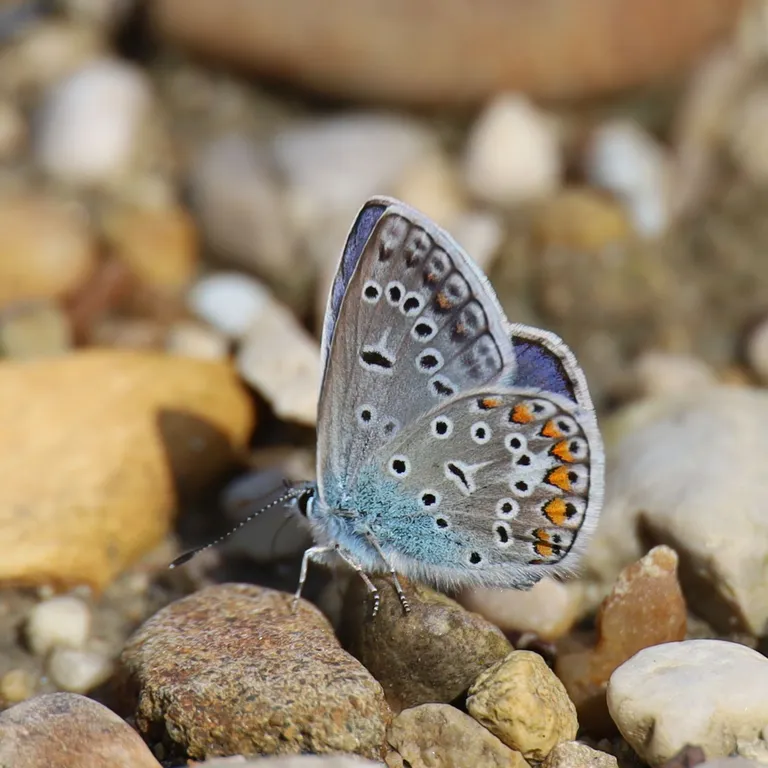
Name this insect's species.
Polyommatus icarus
